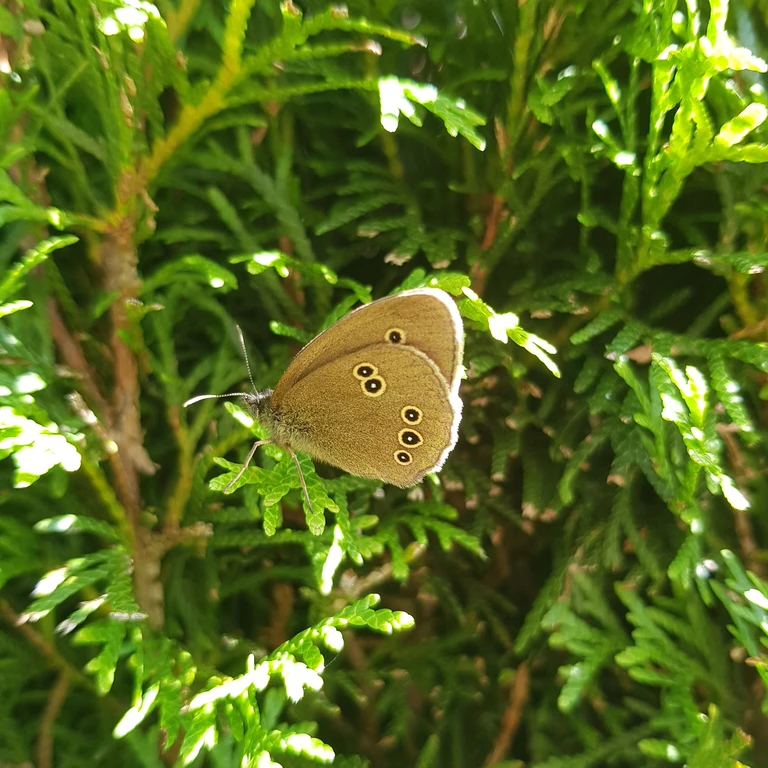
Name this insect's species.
Aphantopus hyperantus
